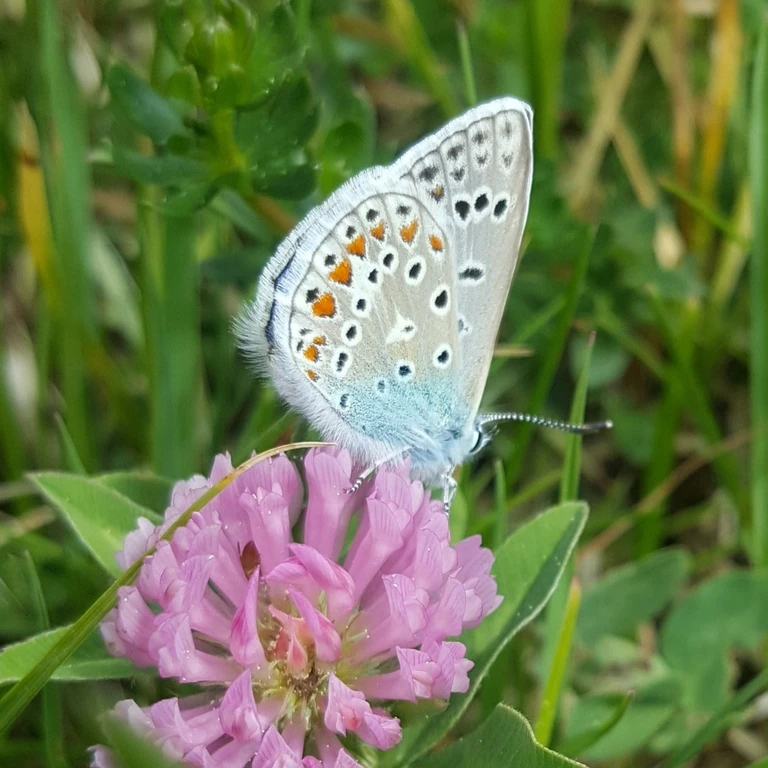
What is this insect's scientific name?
Polyommatus icarus
